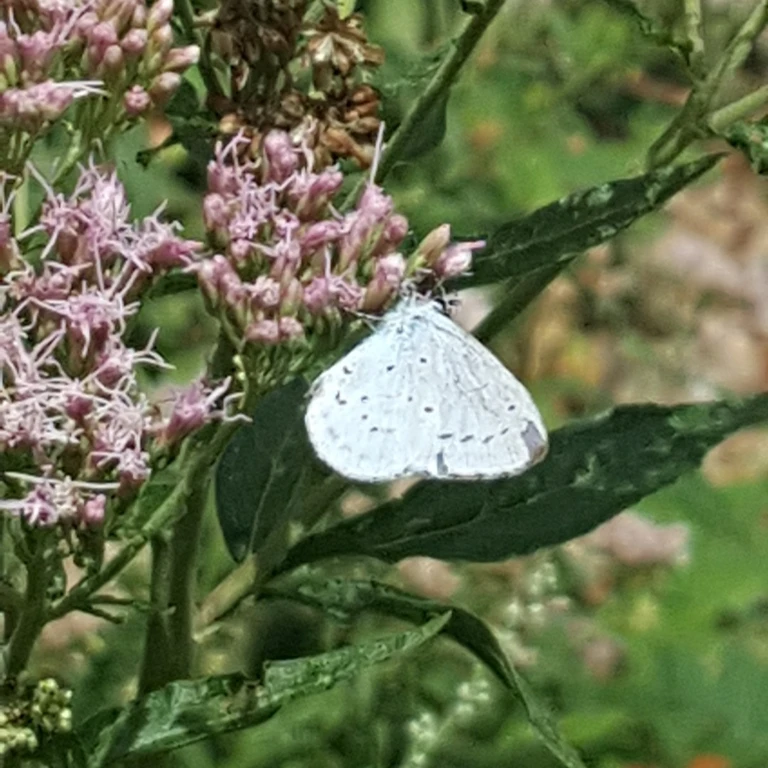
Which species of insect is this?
Celastrina argiolus
